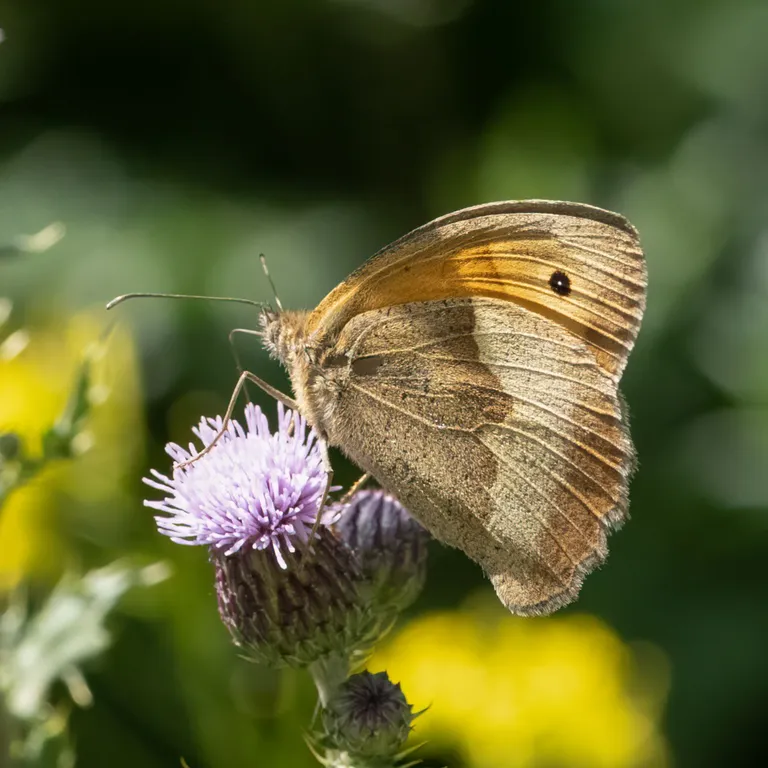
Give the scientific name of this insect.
Maniola jurtina
